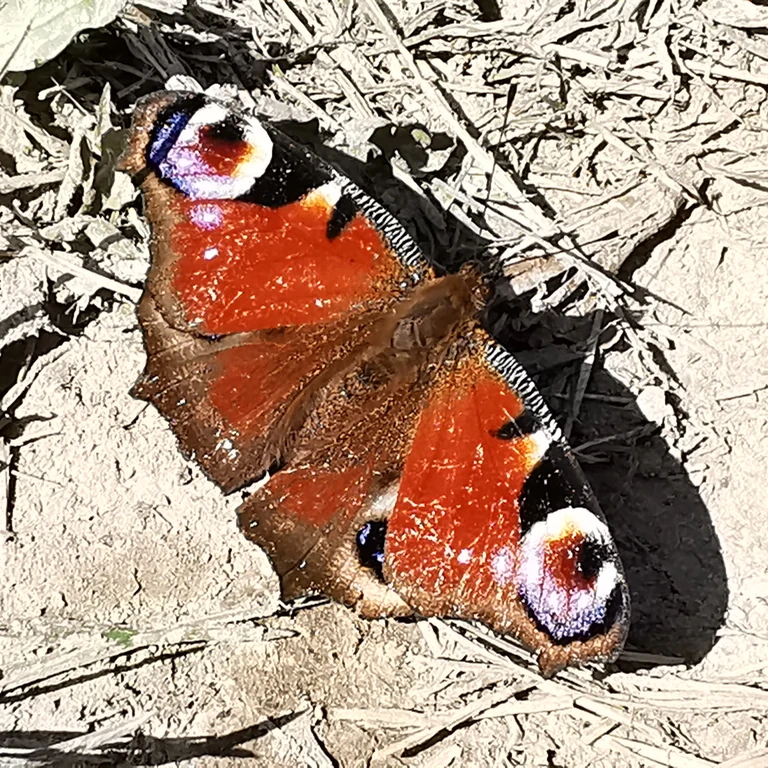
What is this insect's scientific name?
Aglais io
